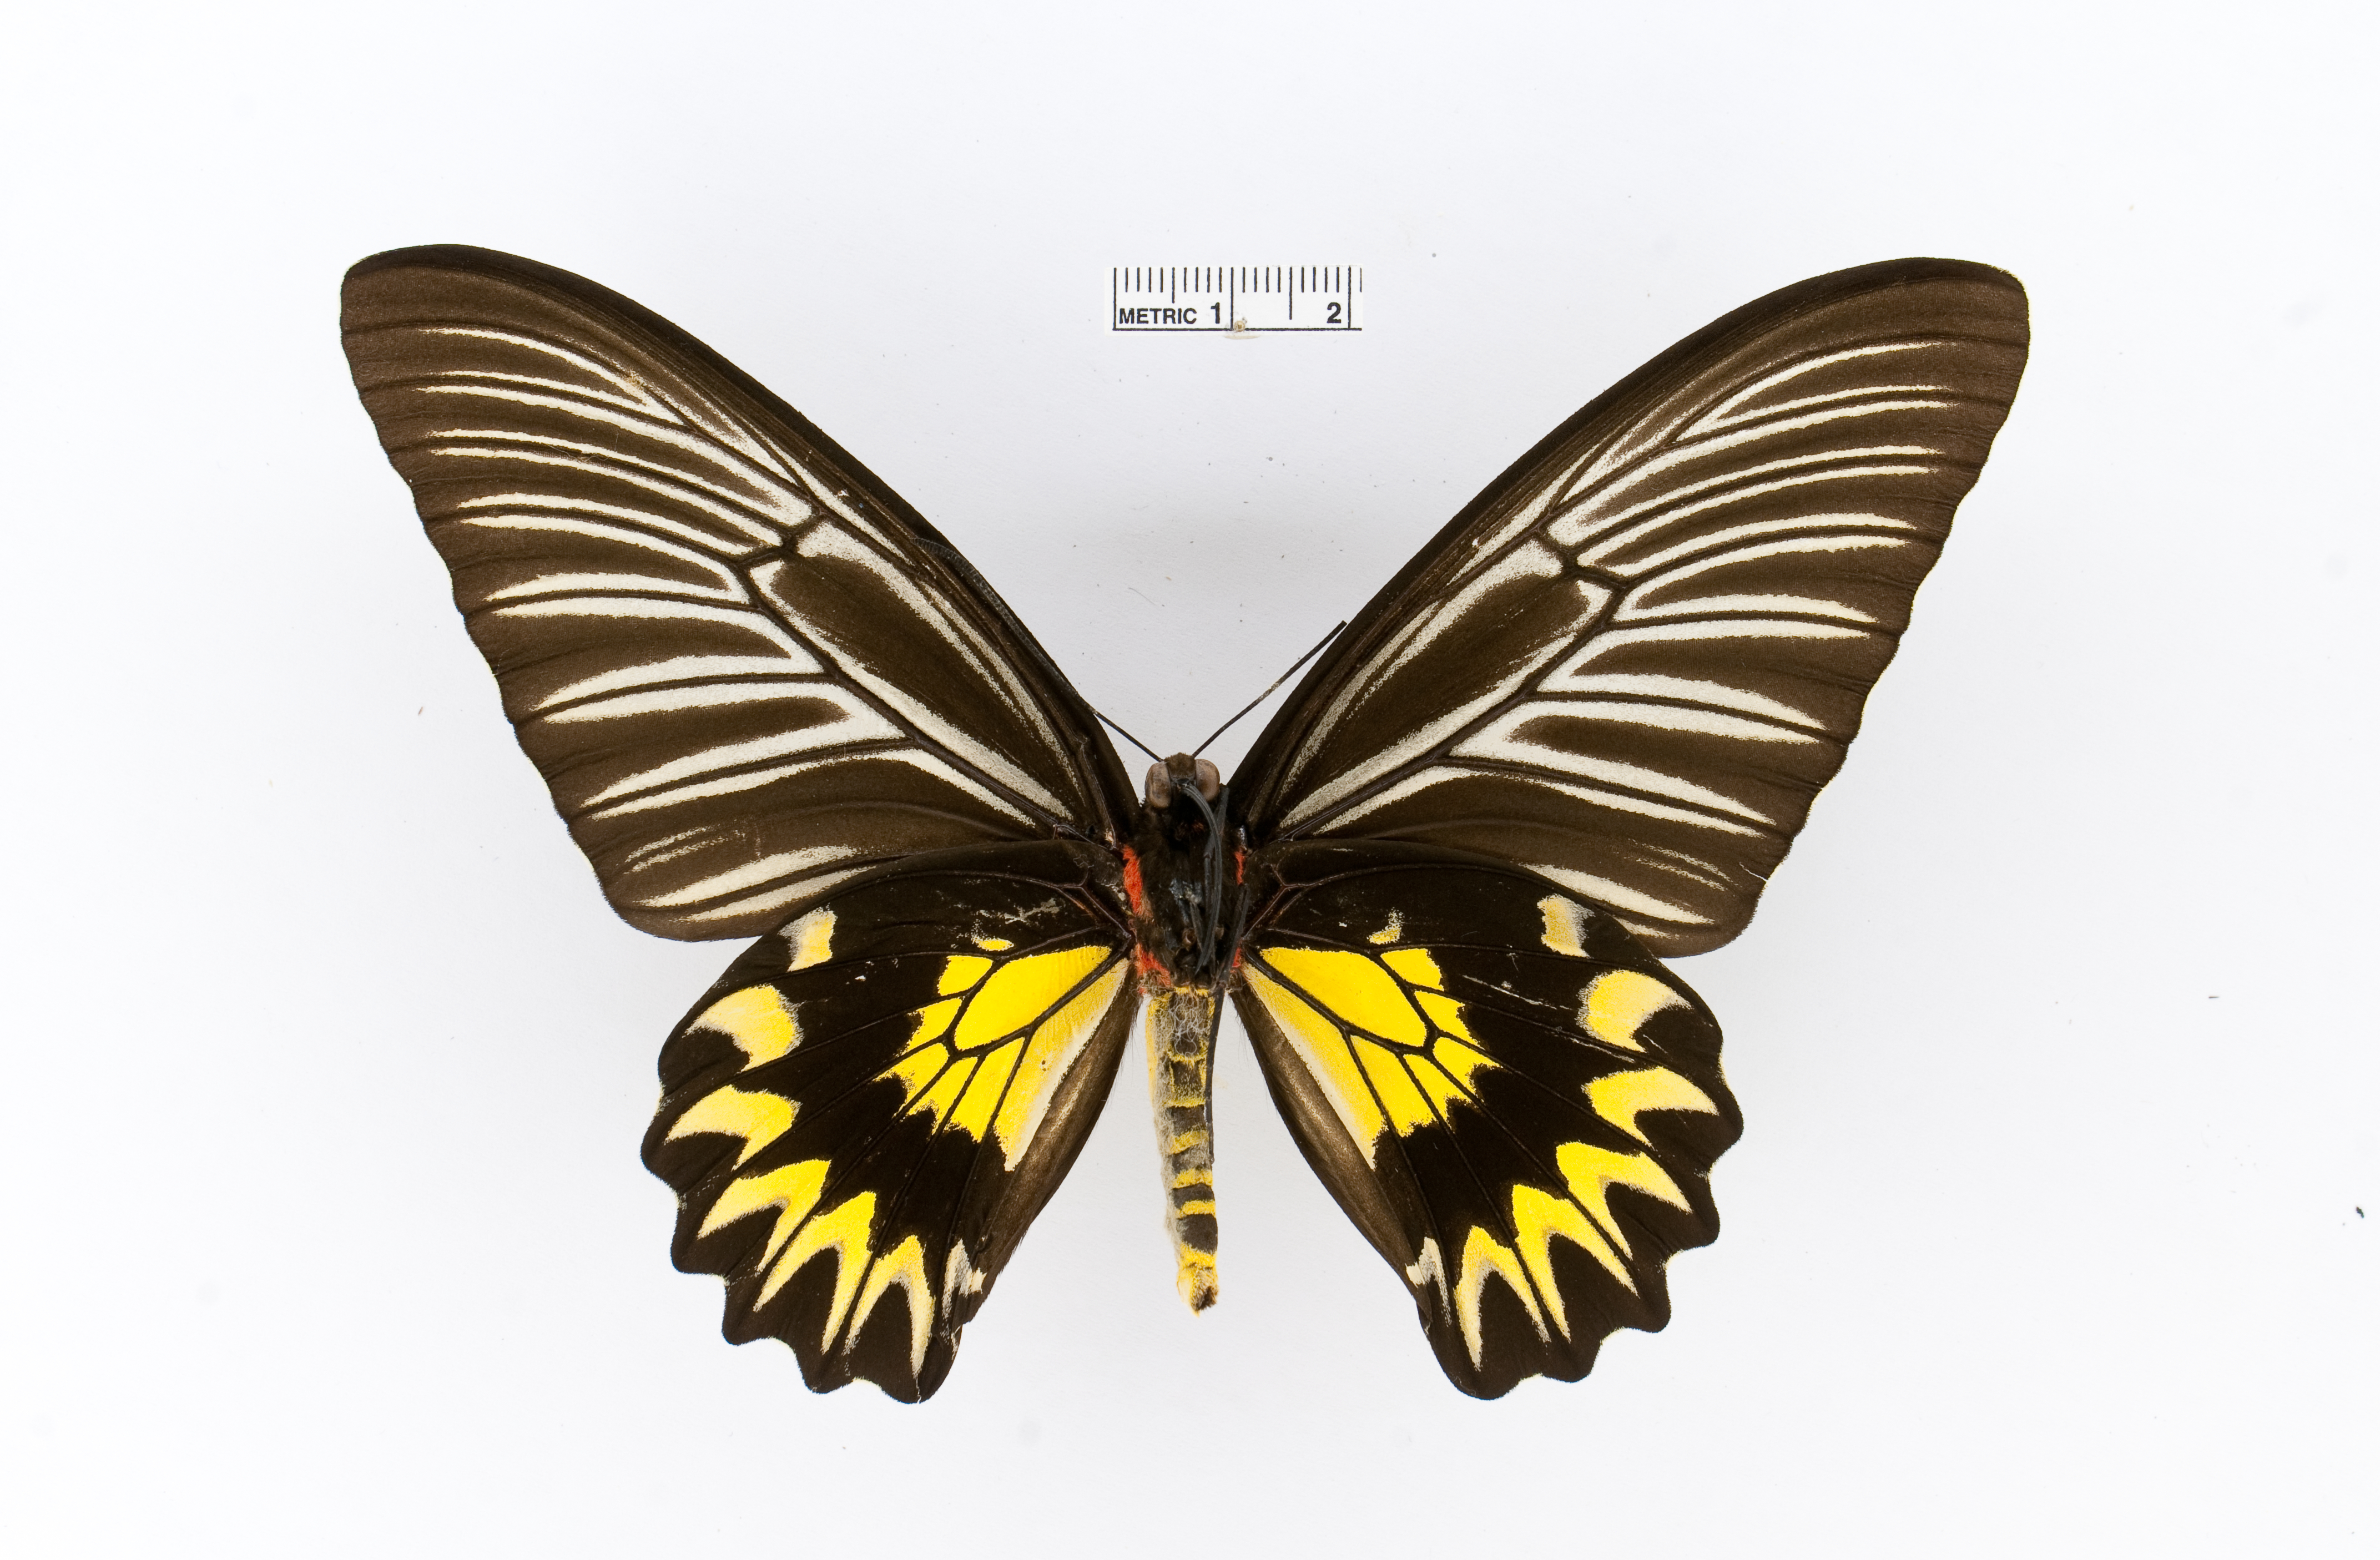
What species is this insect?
Troides magellanus
